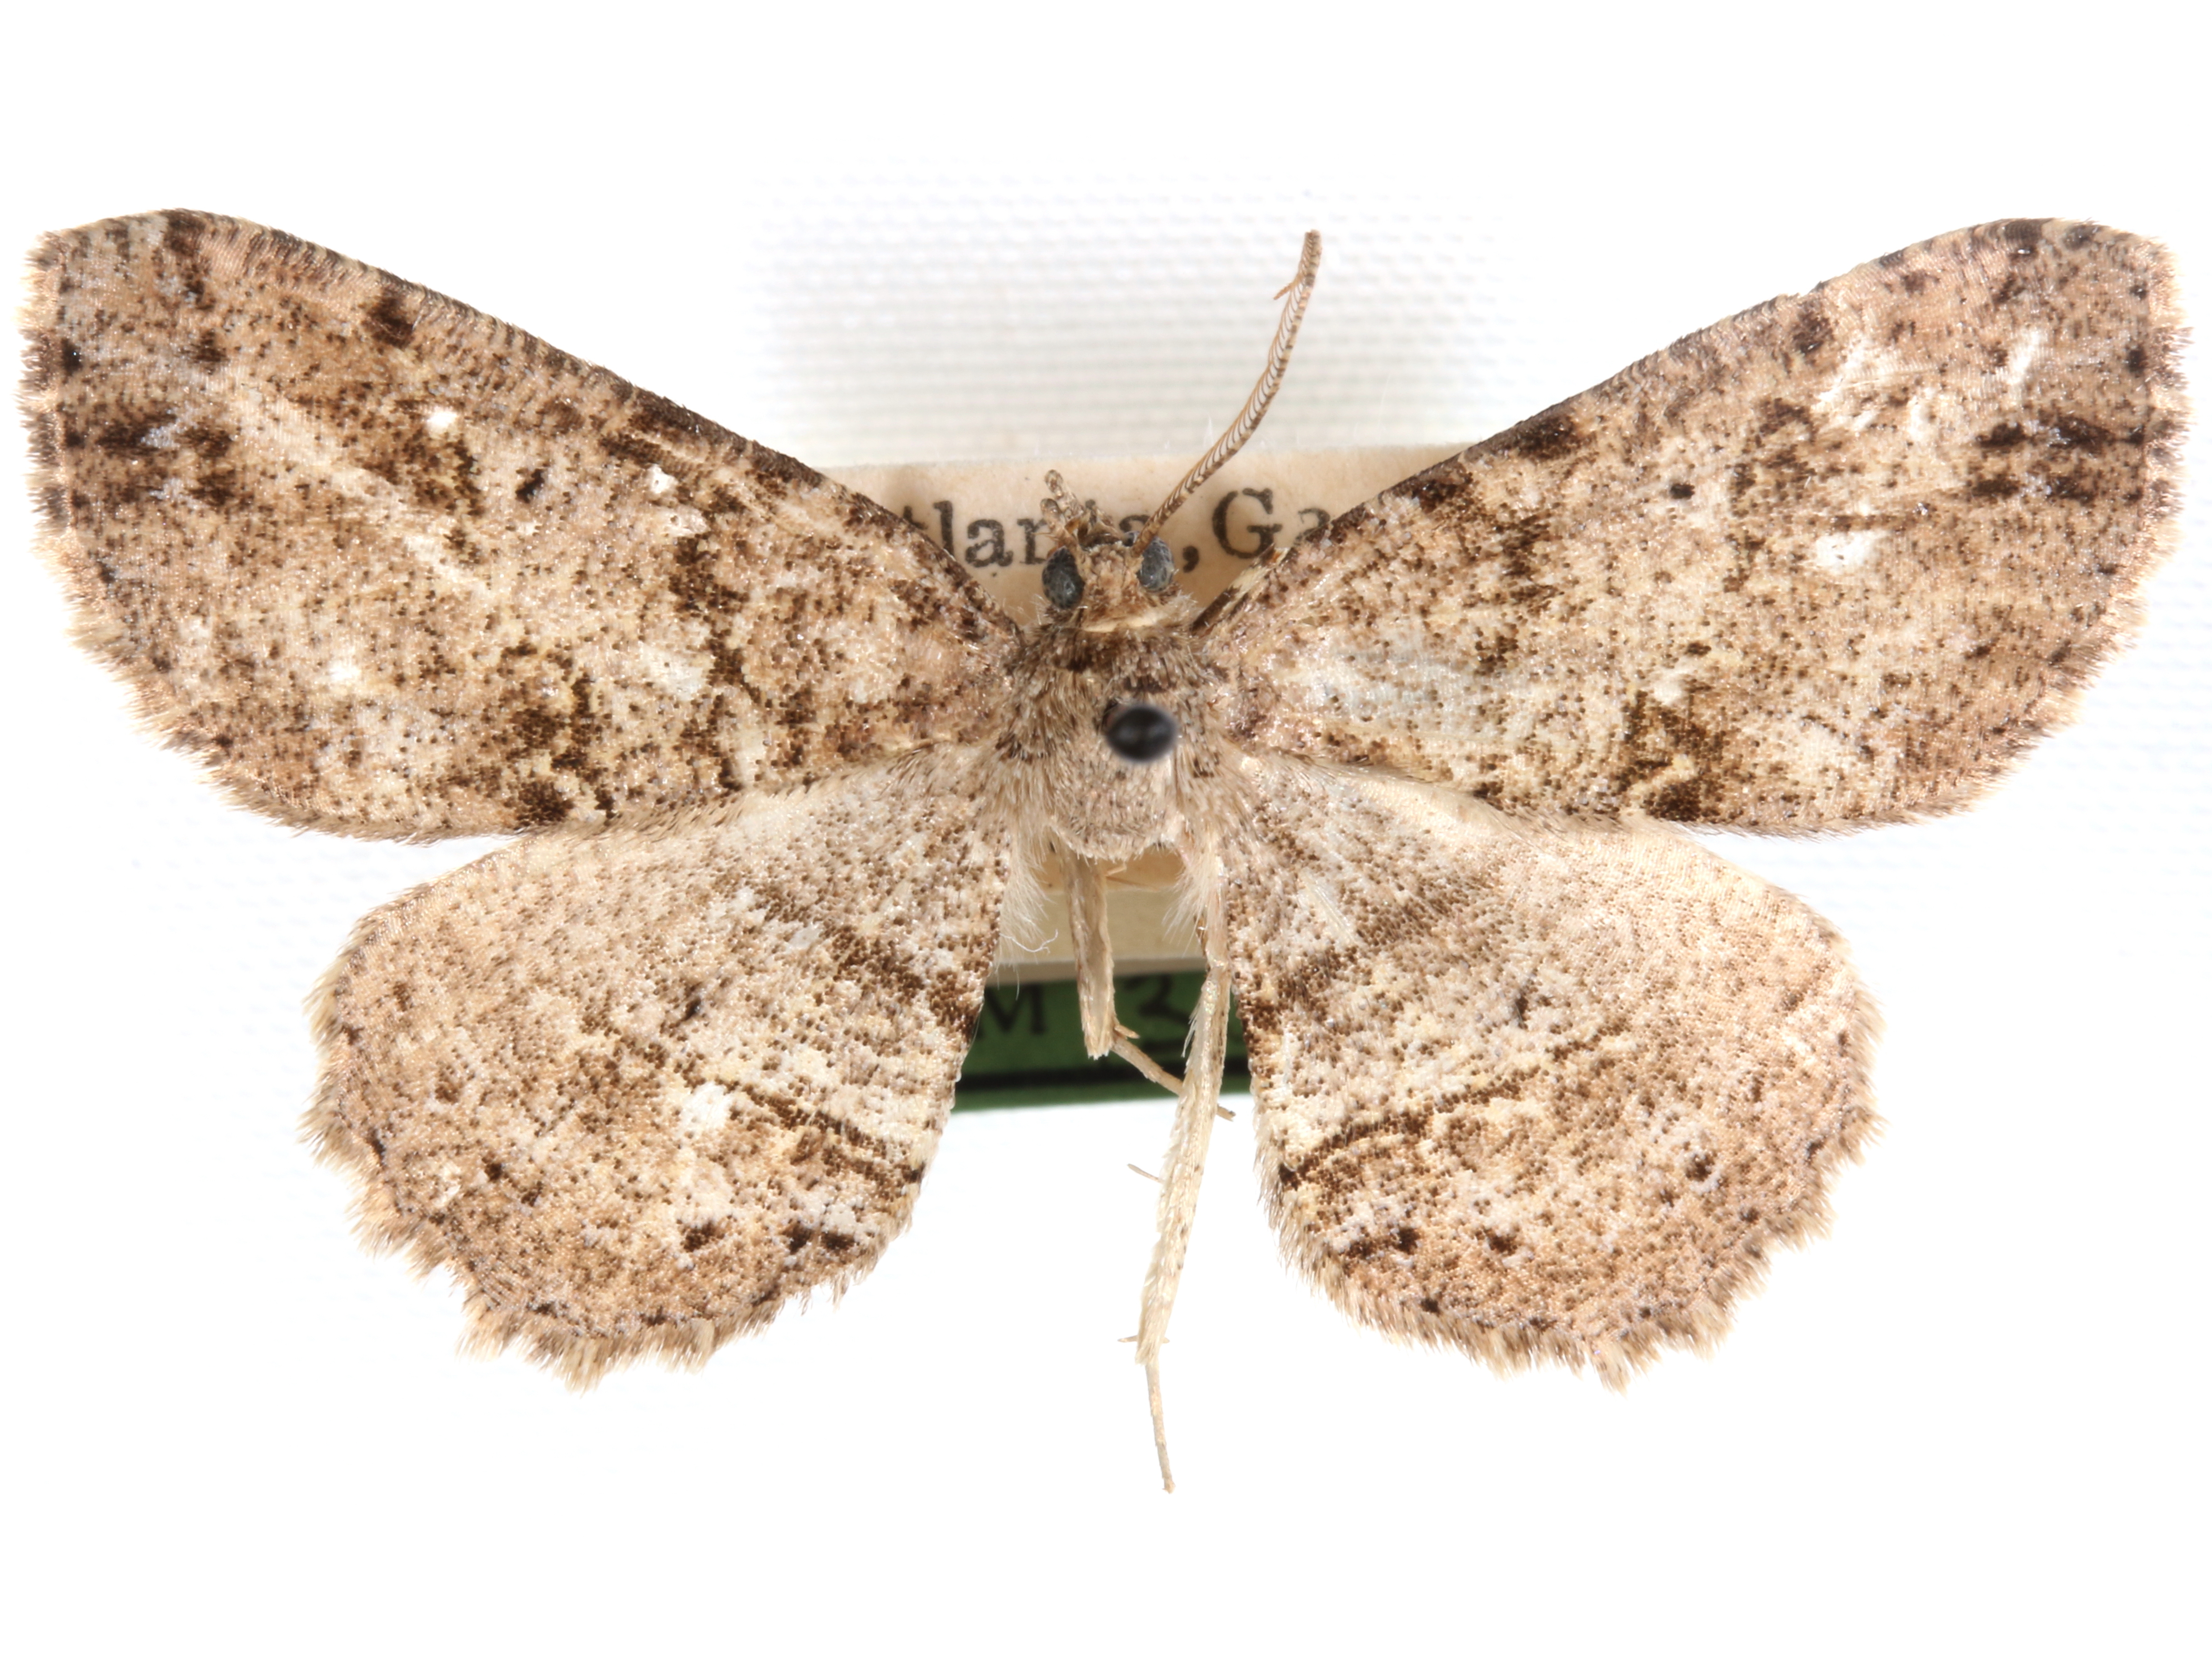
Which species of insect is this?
Melanolophia signataria
